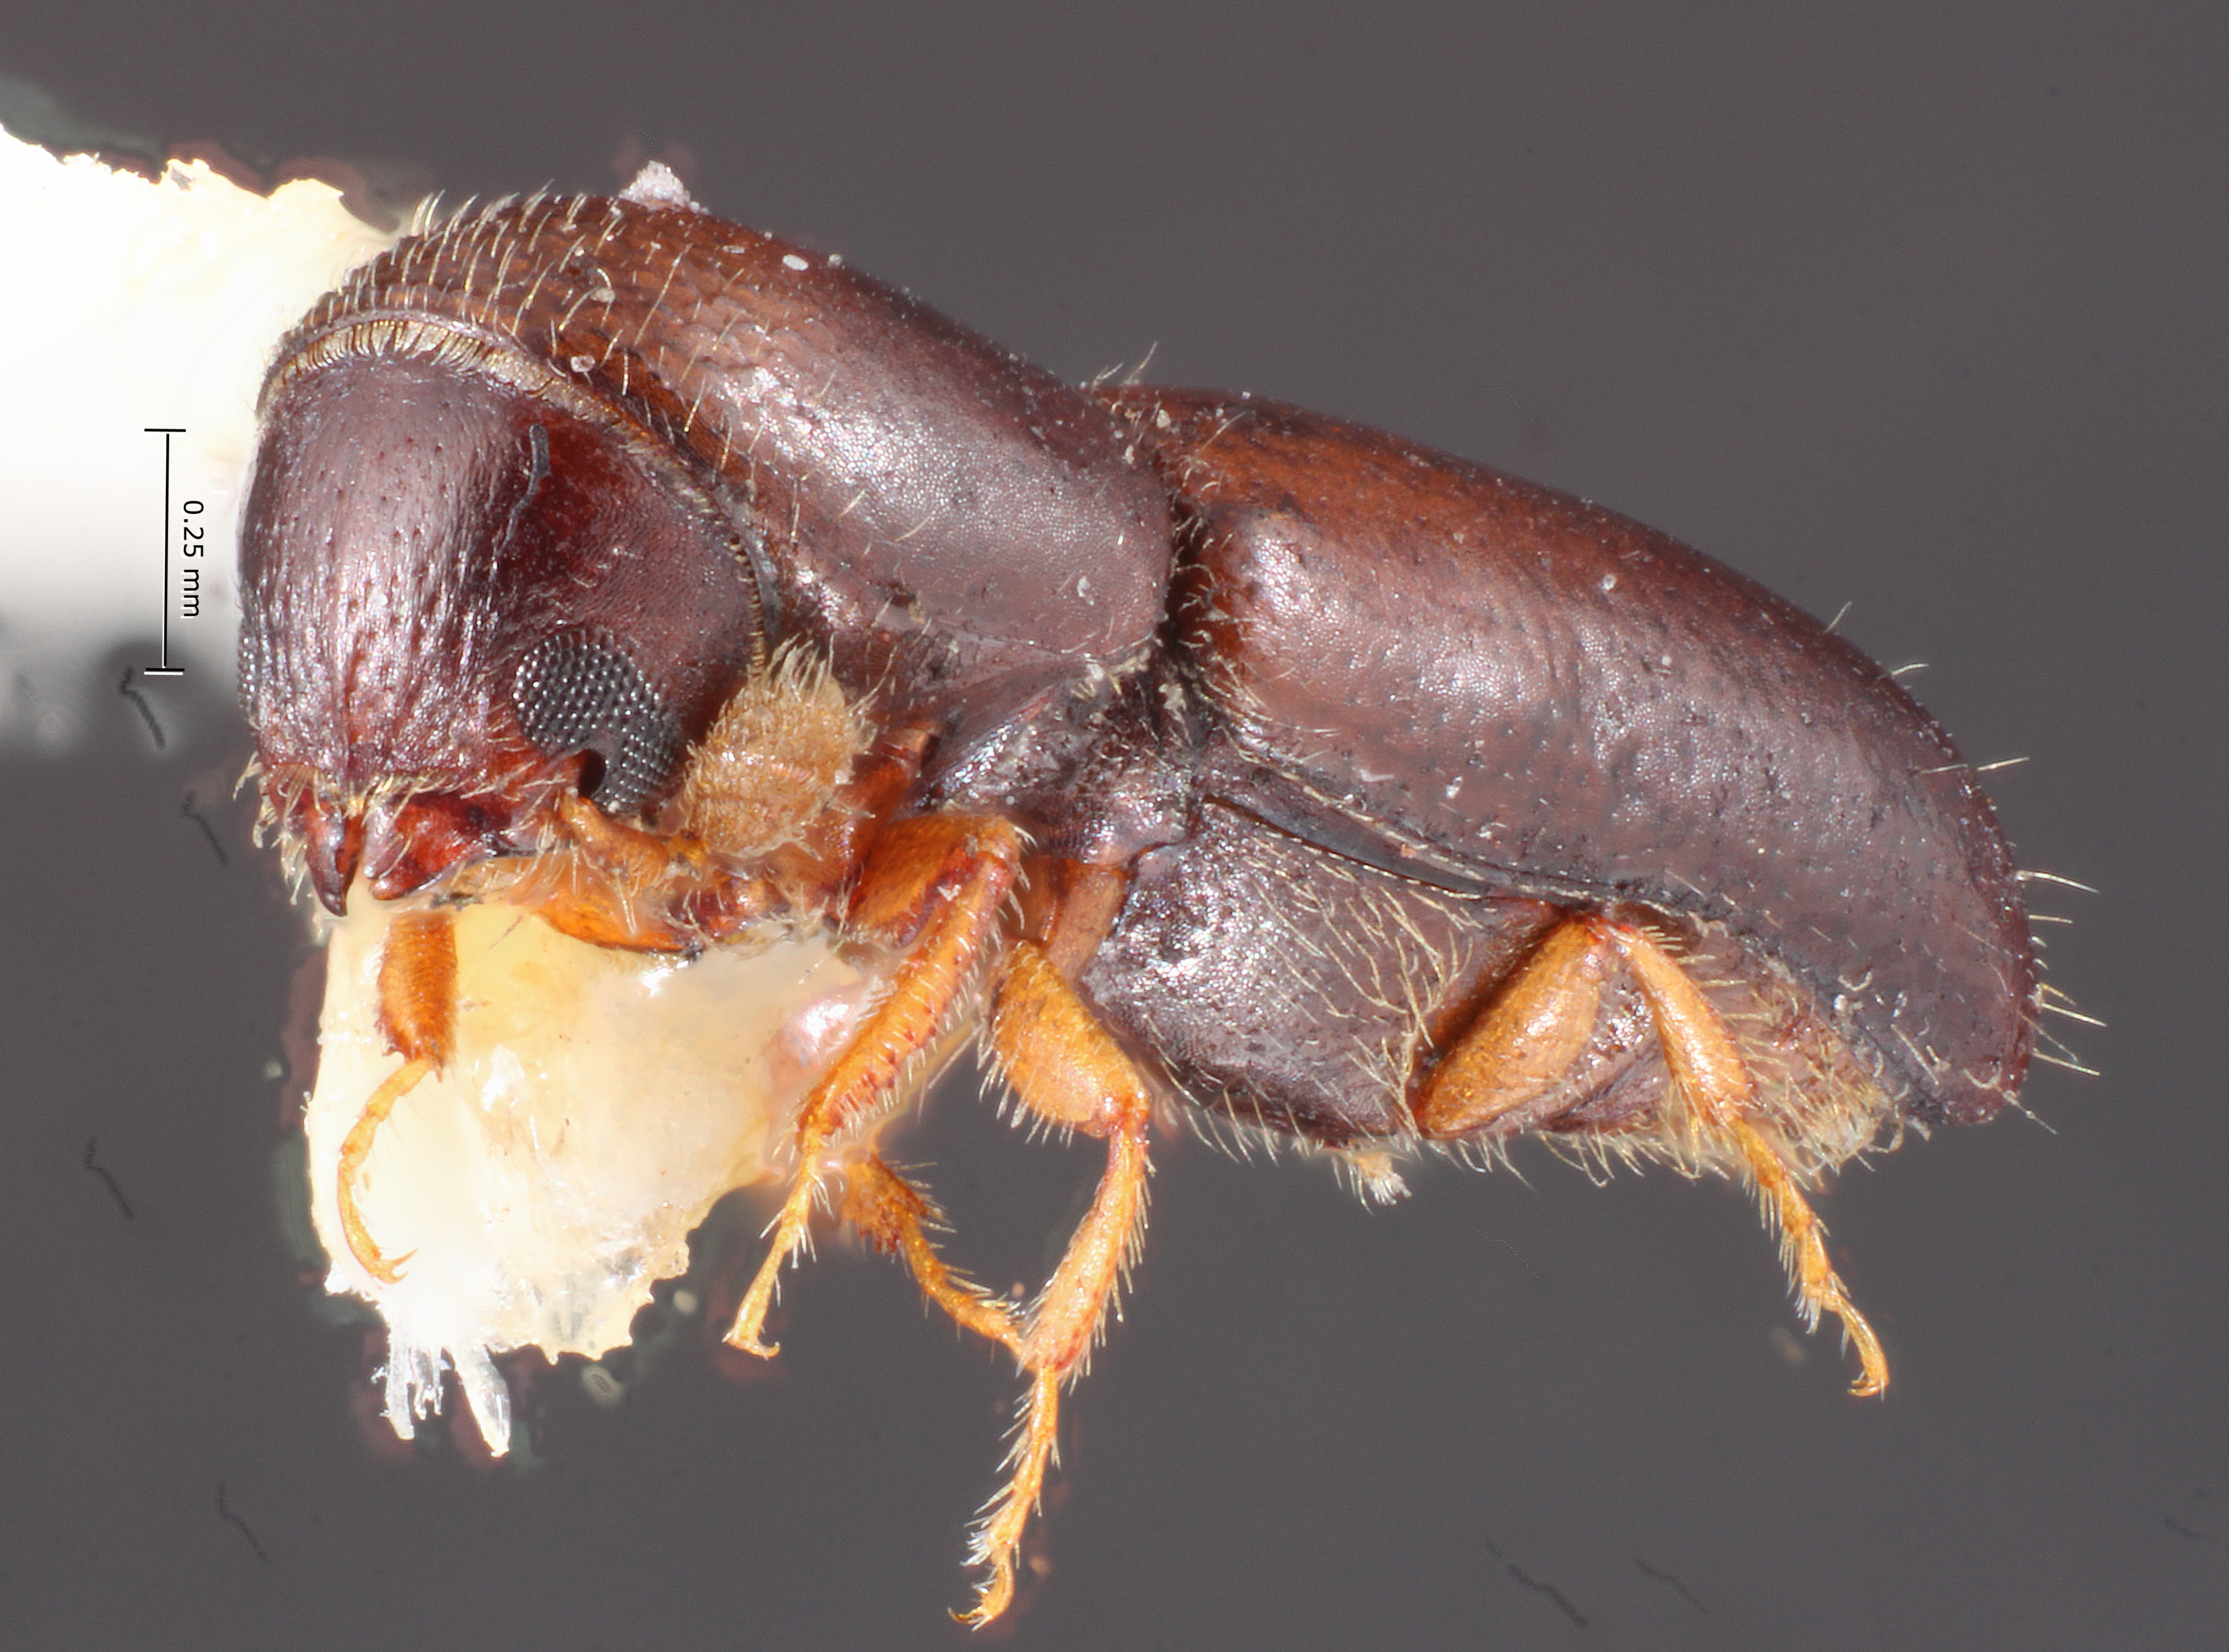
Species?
Monarthrum carinatum
